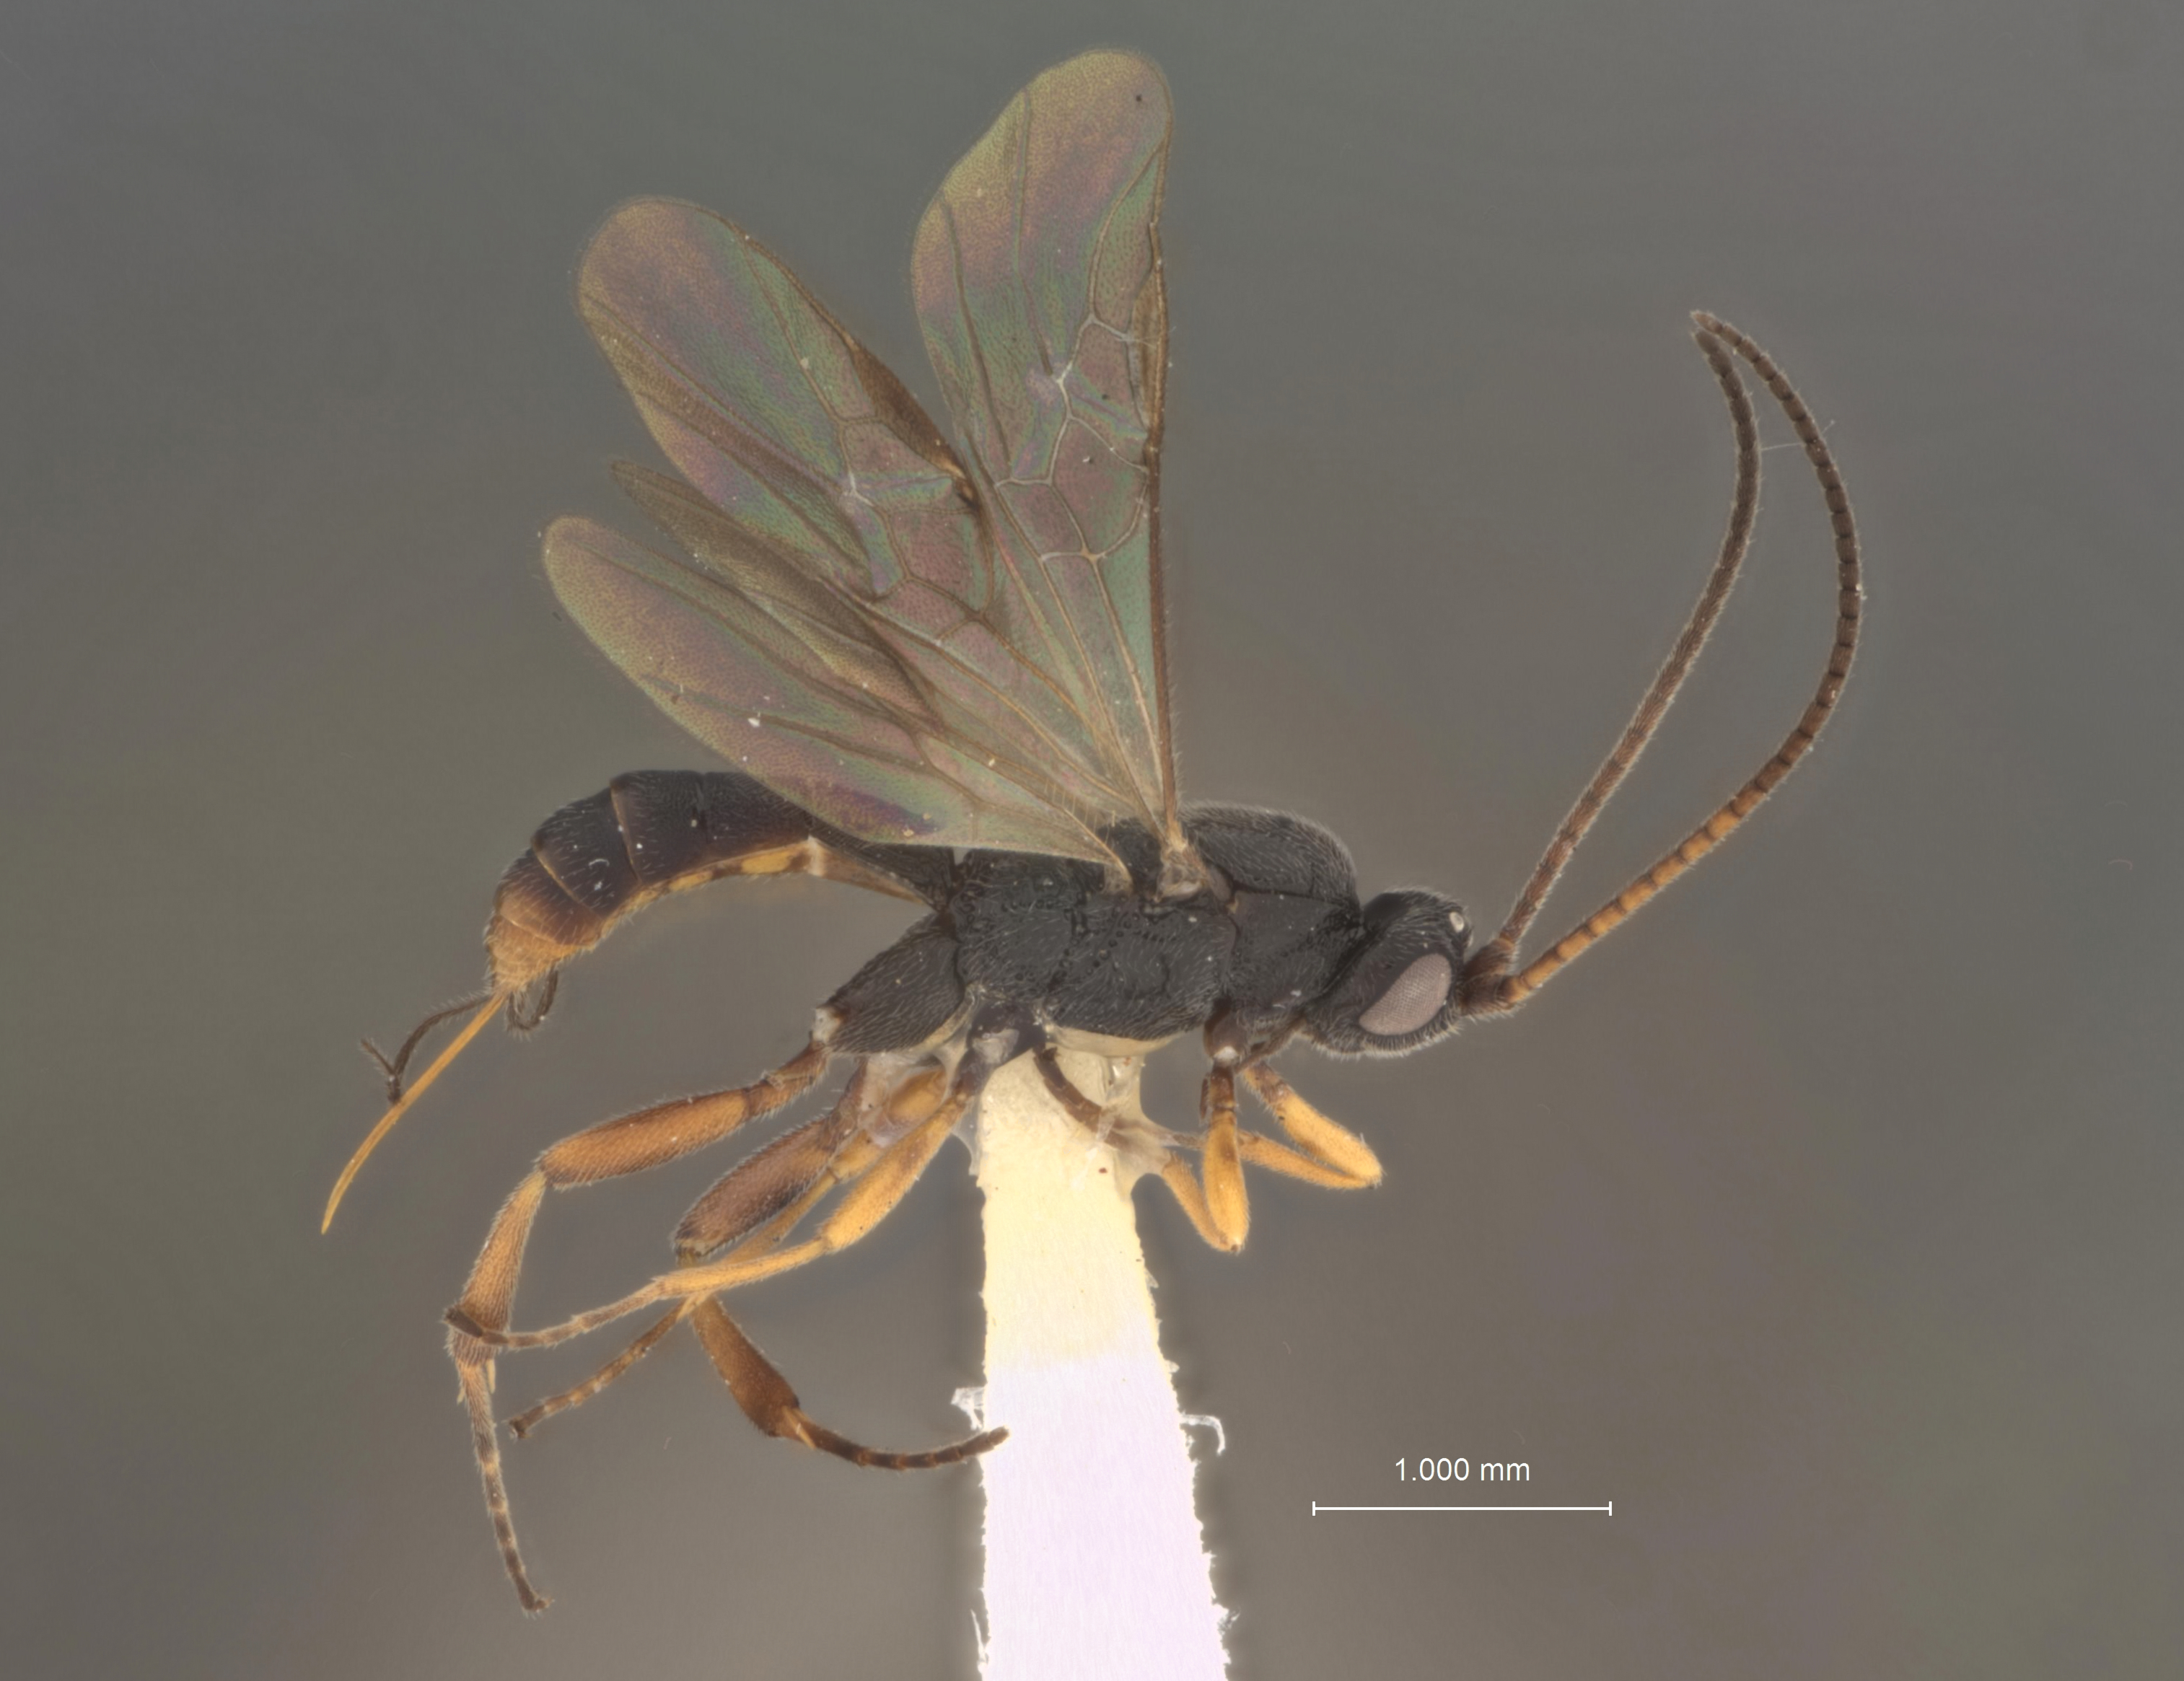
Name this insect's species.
Orgilus scaber
